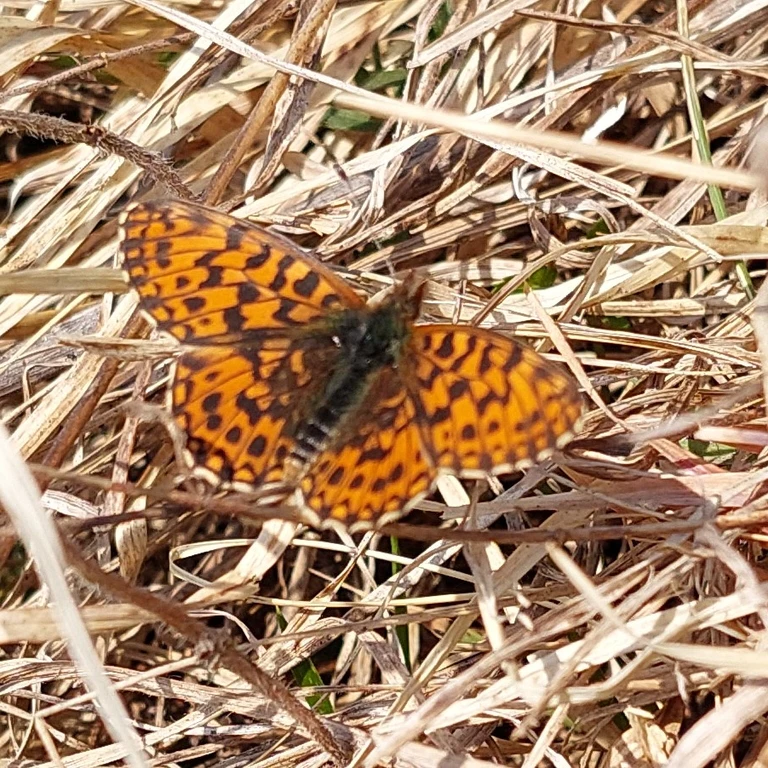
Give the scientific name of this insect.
Boloria dia
